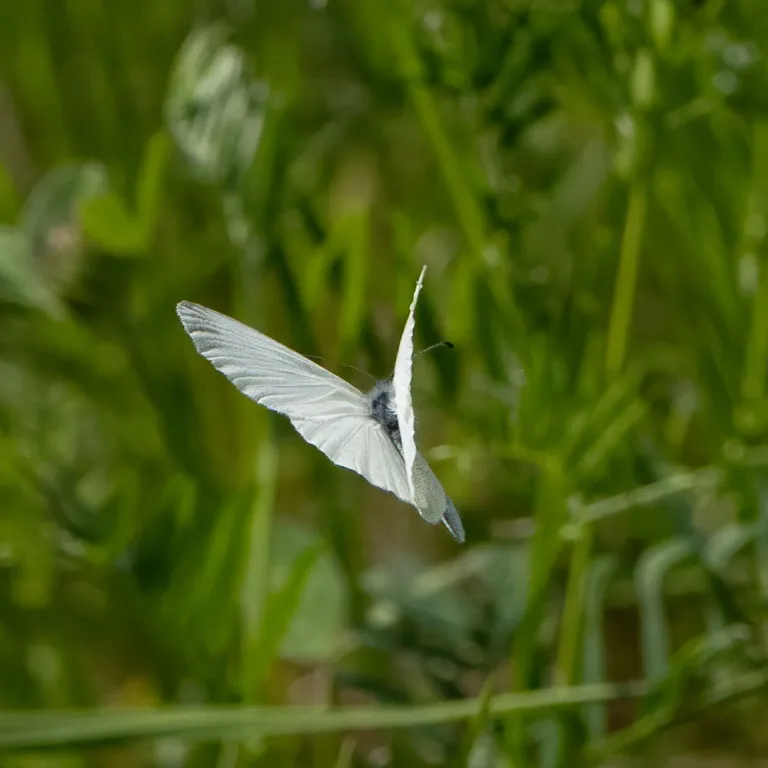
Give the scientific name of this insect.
Leptidea sinapis/juvernica
